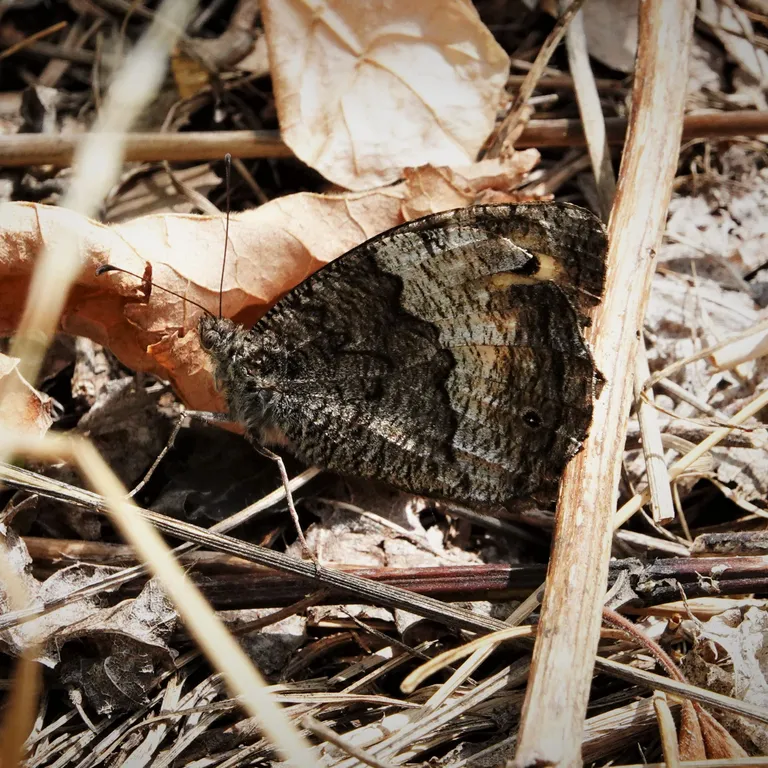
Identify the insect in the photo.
Hipparchia fagi
